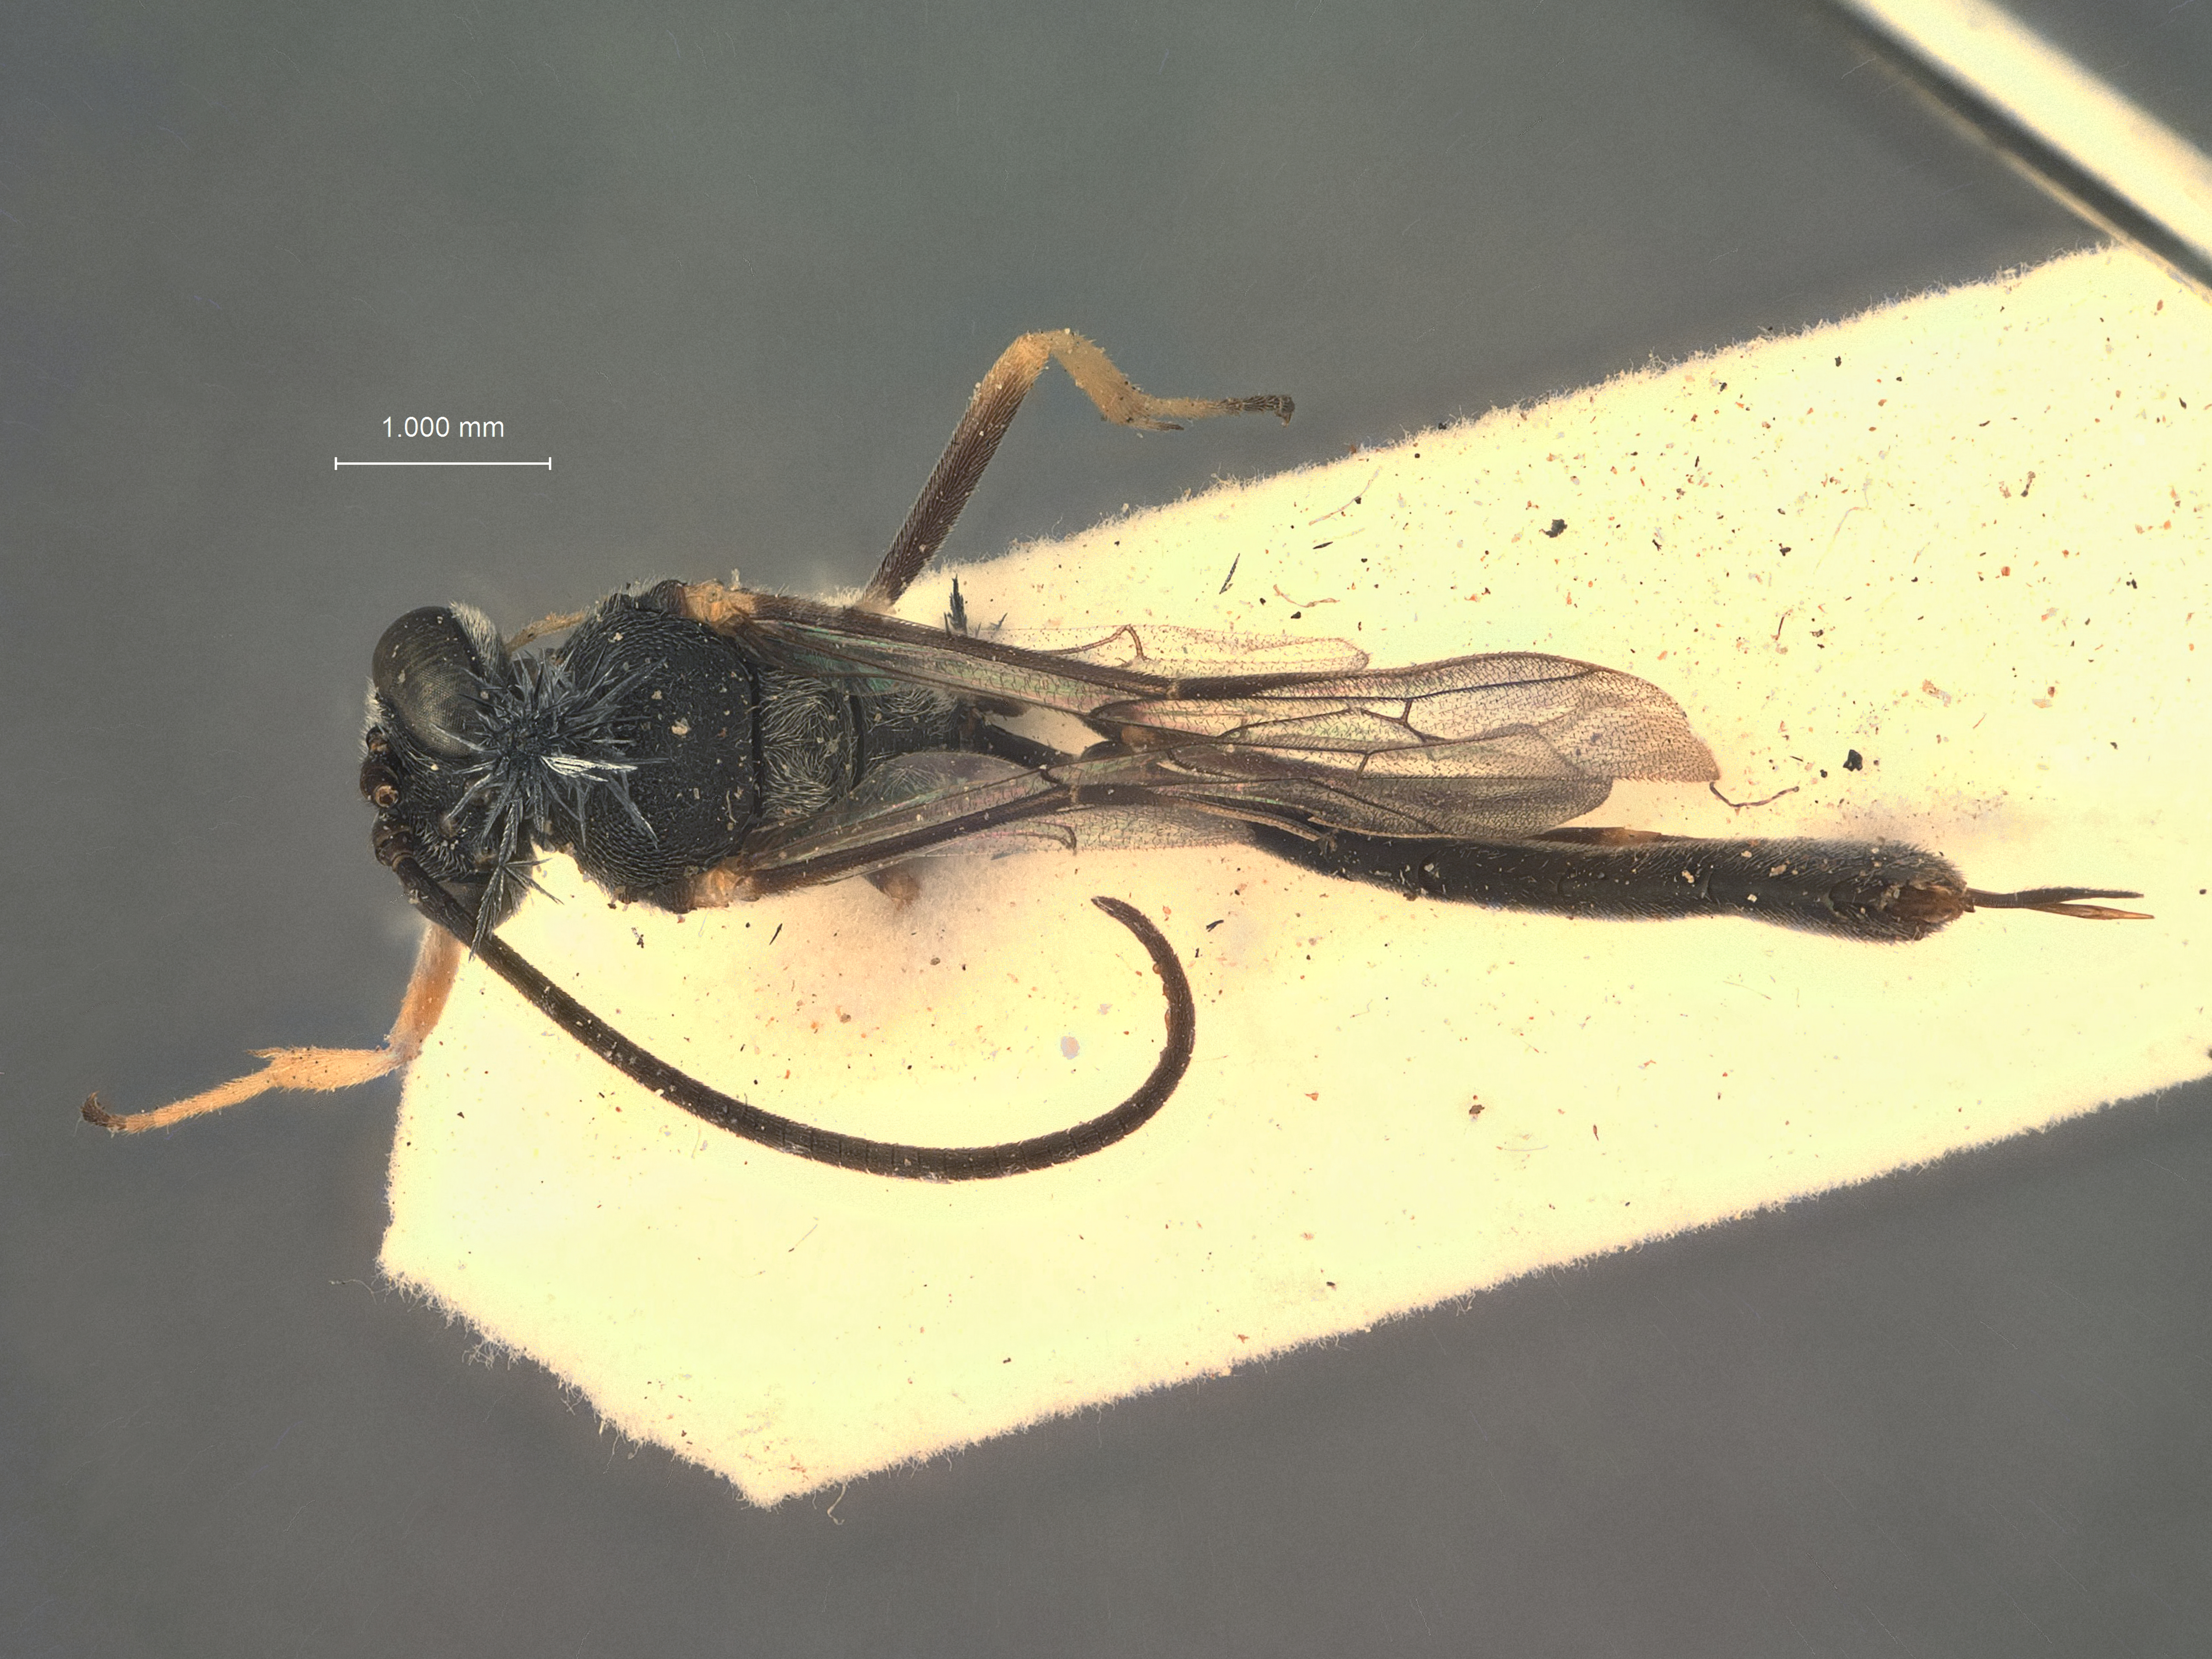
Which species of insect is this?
Charops ganges
